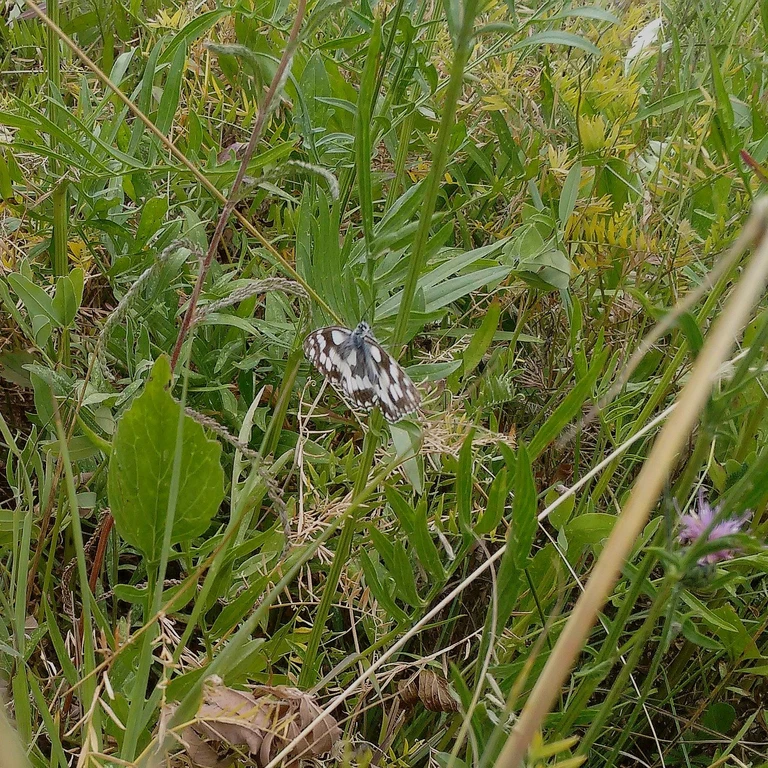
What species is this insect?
Melanargia galathea
